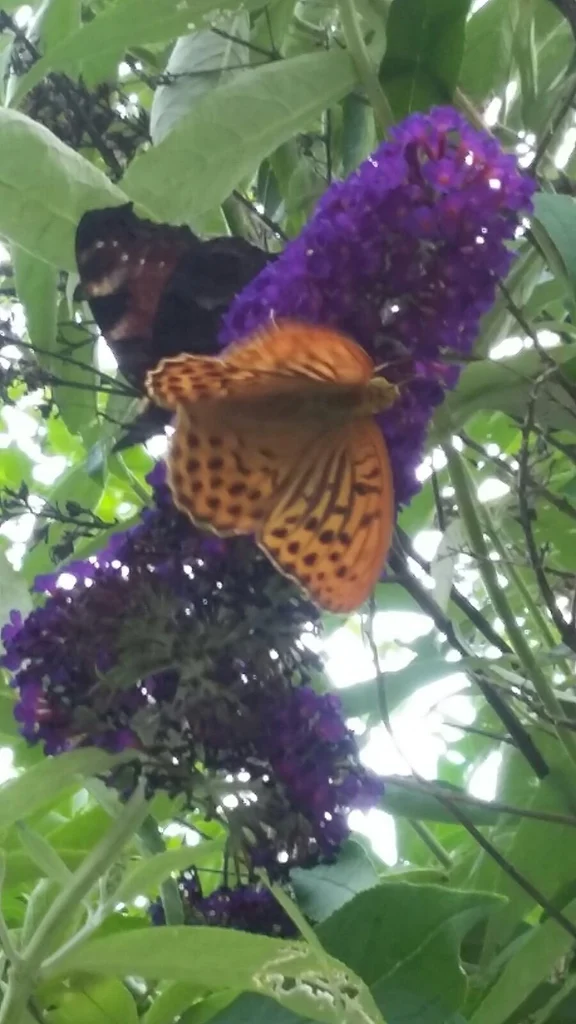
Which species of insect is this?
Argynnis paphia
